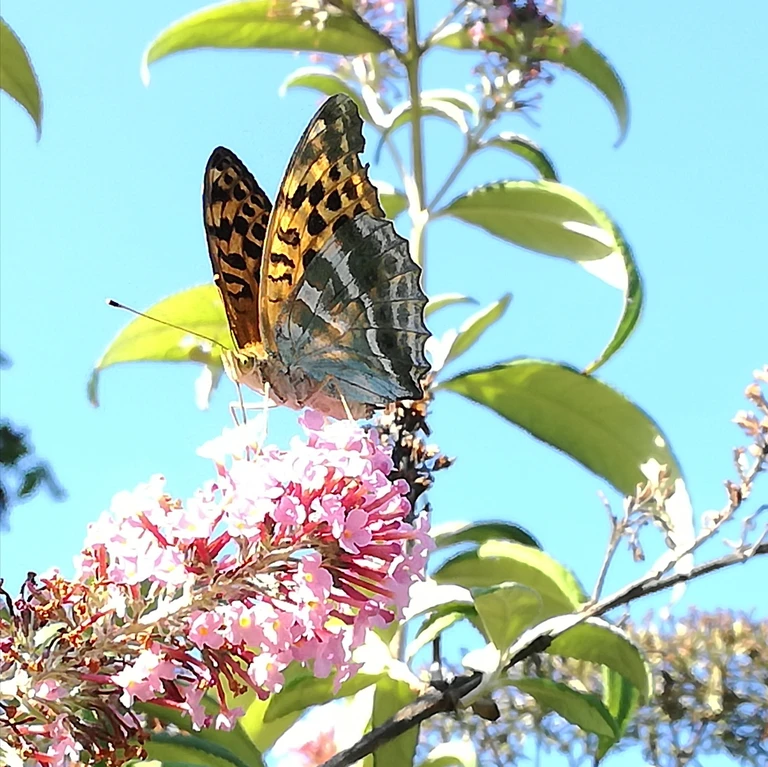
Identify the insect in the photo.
Argynnis paphia
